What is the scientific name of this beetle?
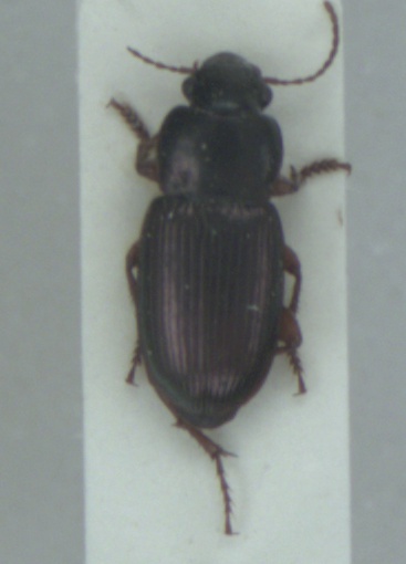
Harpalus affinis
